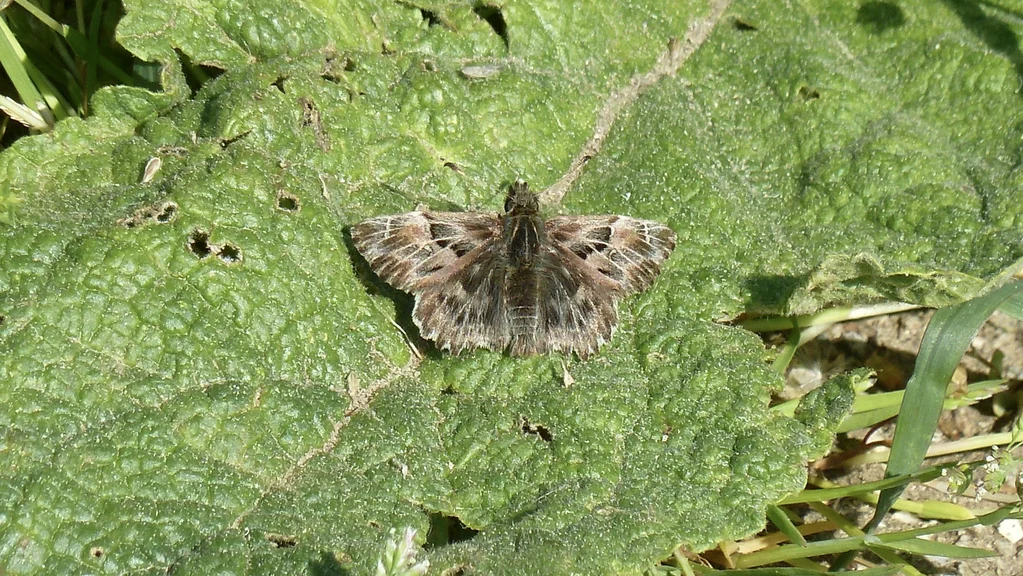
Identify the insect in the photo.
Carcharodus alceae
